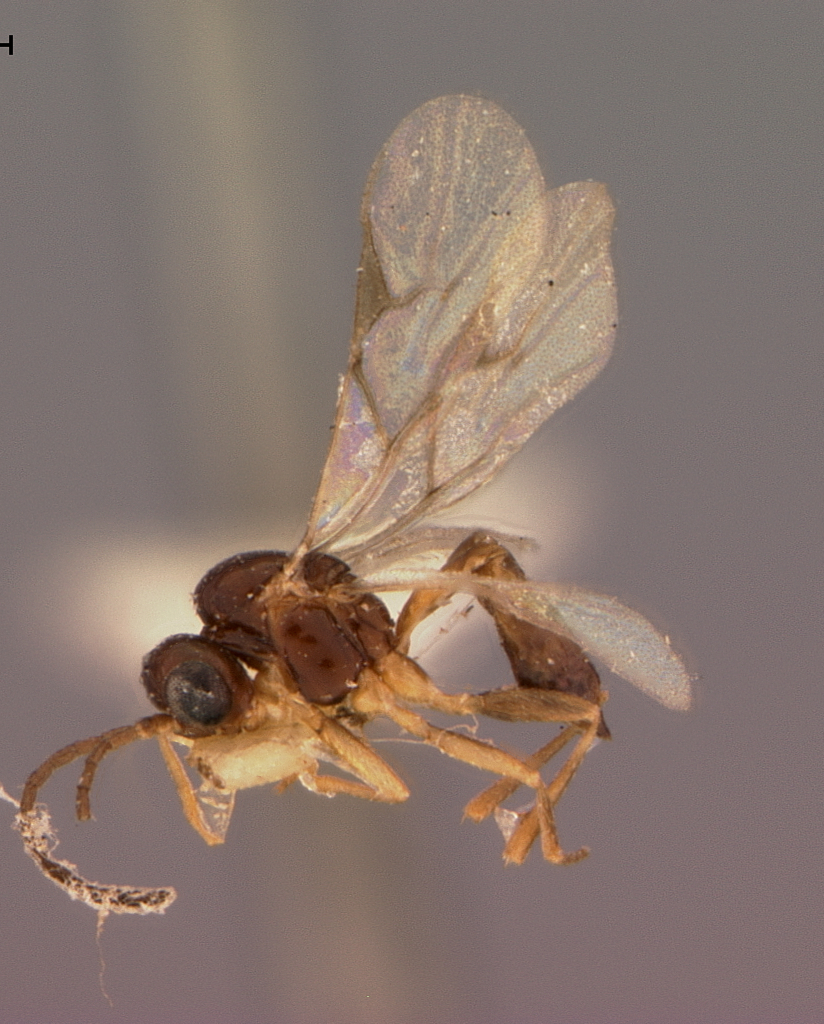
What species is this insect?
Lysiphlebus tritici
